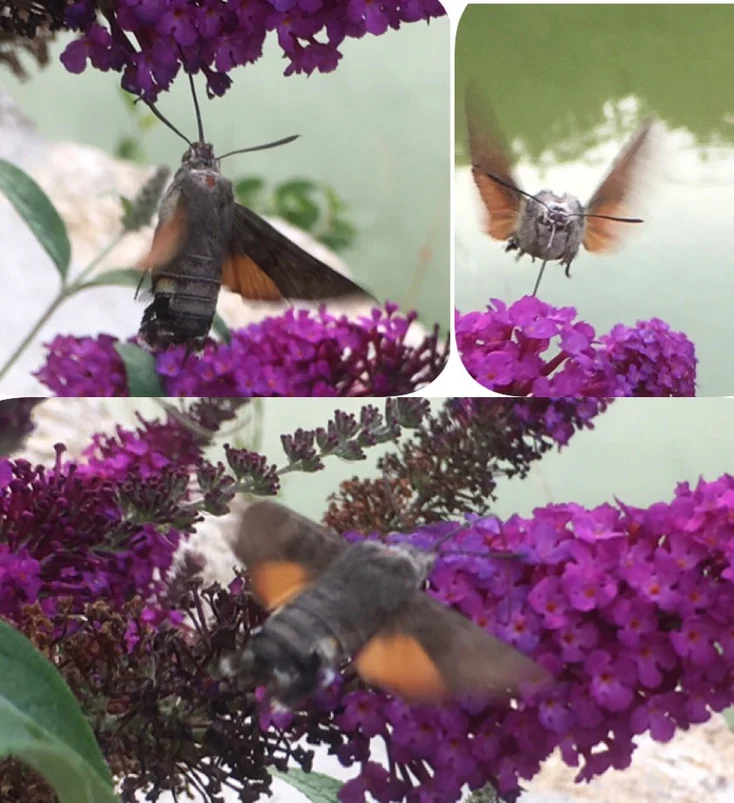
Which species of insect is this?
Macroglossum stellatarum
